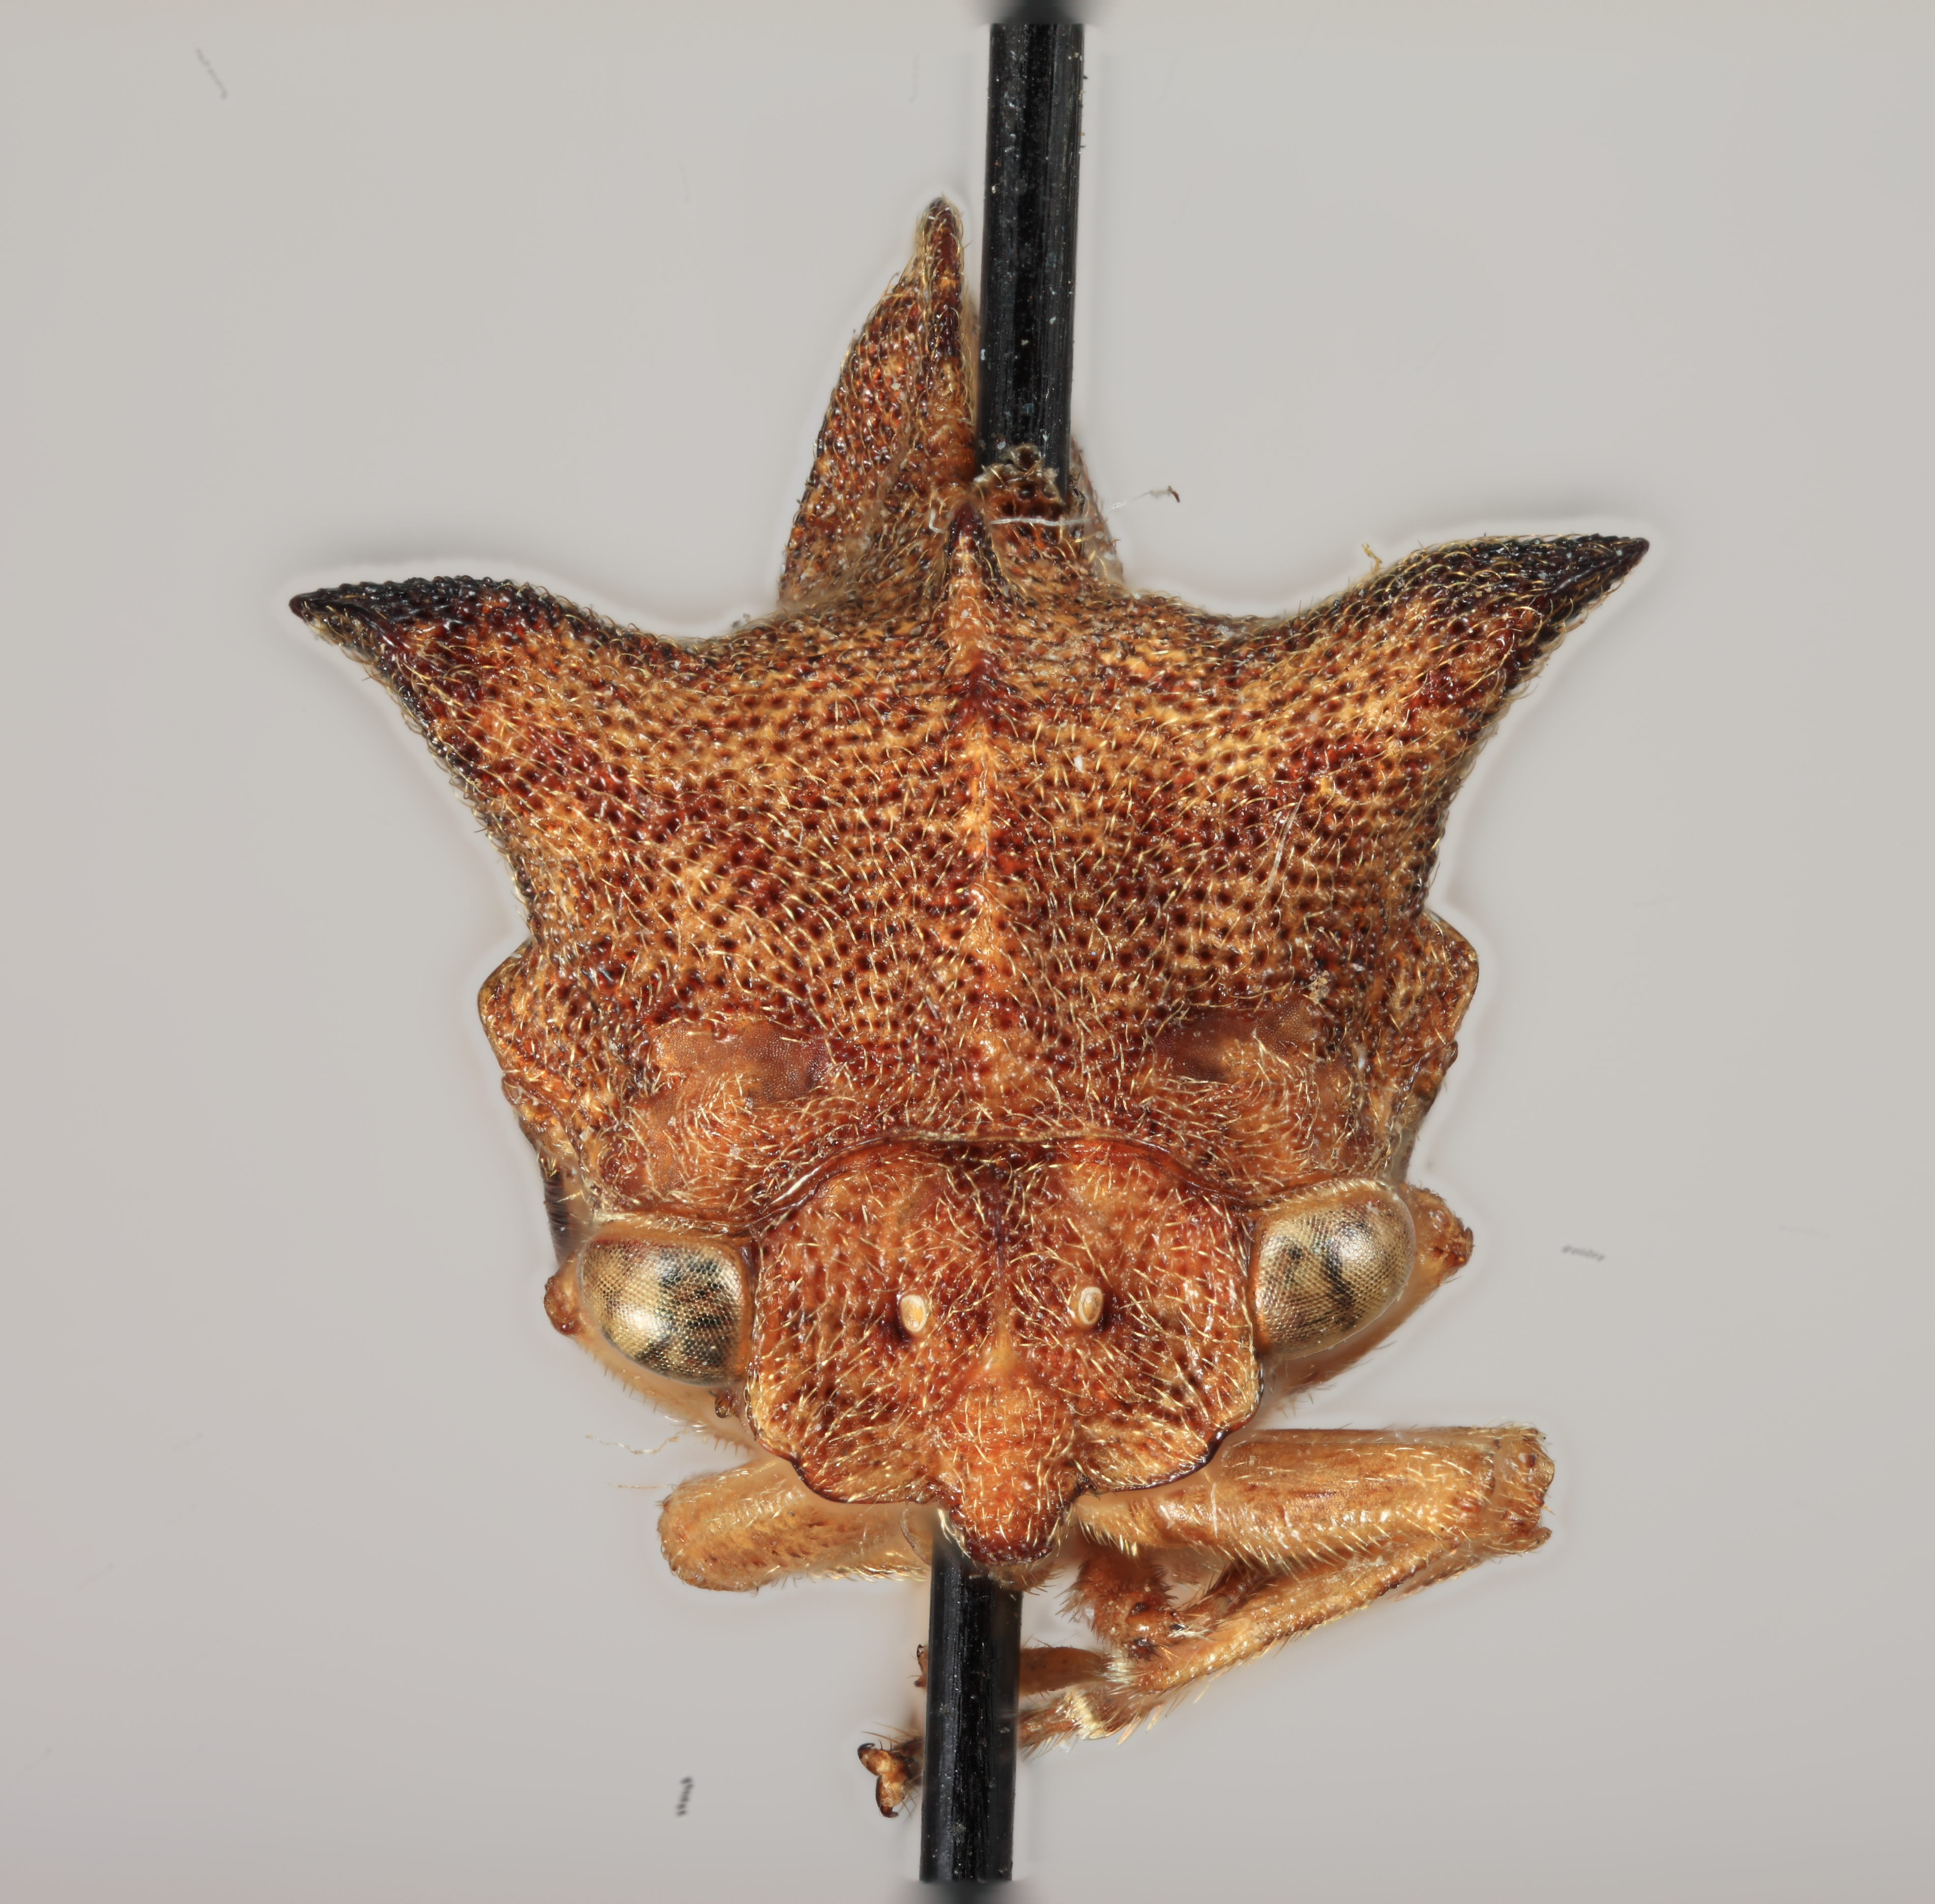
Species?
Centronodus denticulus
